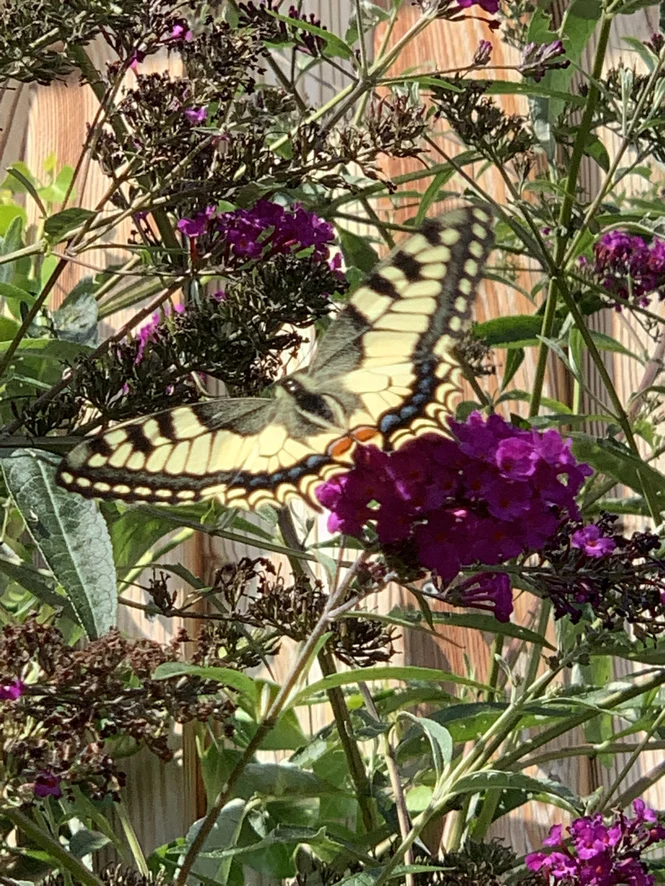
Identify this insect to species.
Papilio machaon
